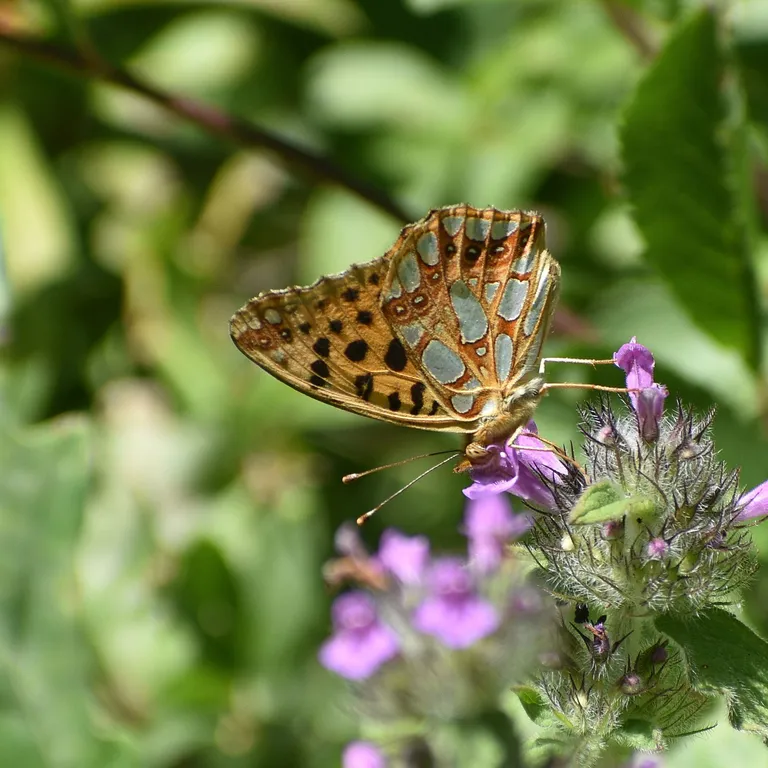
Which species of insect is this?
Issoria lathonia
